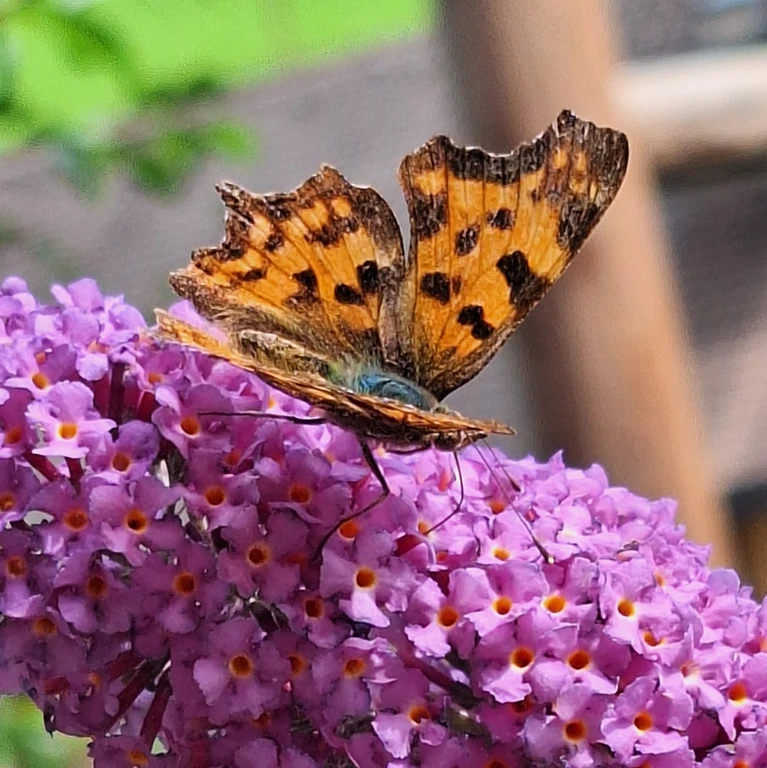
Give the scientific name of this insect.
Polygonia c-album
